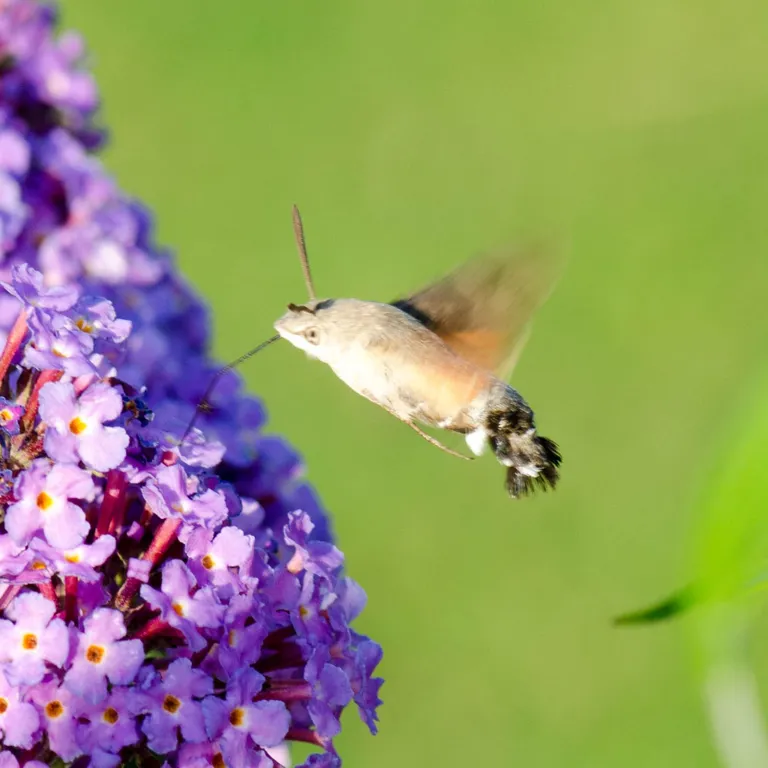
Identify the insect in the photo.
Macroglossum stellatarum
